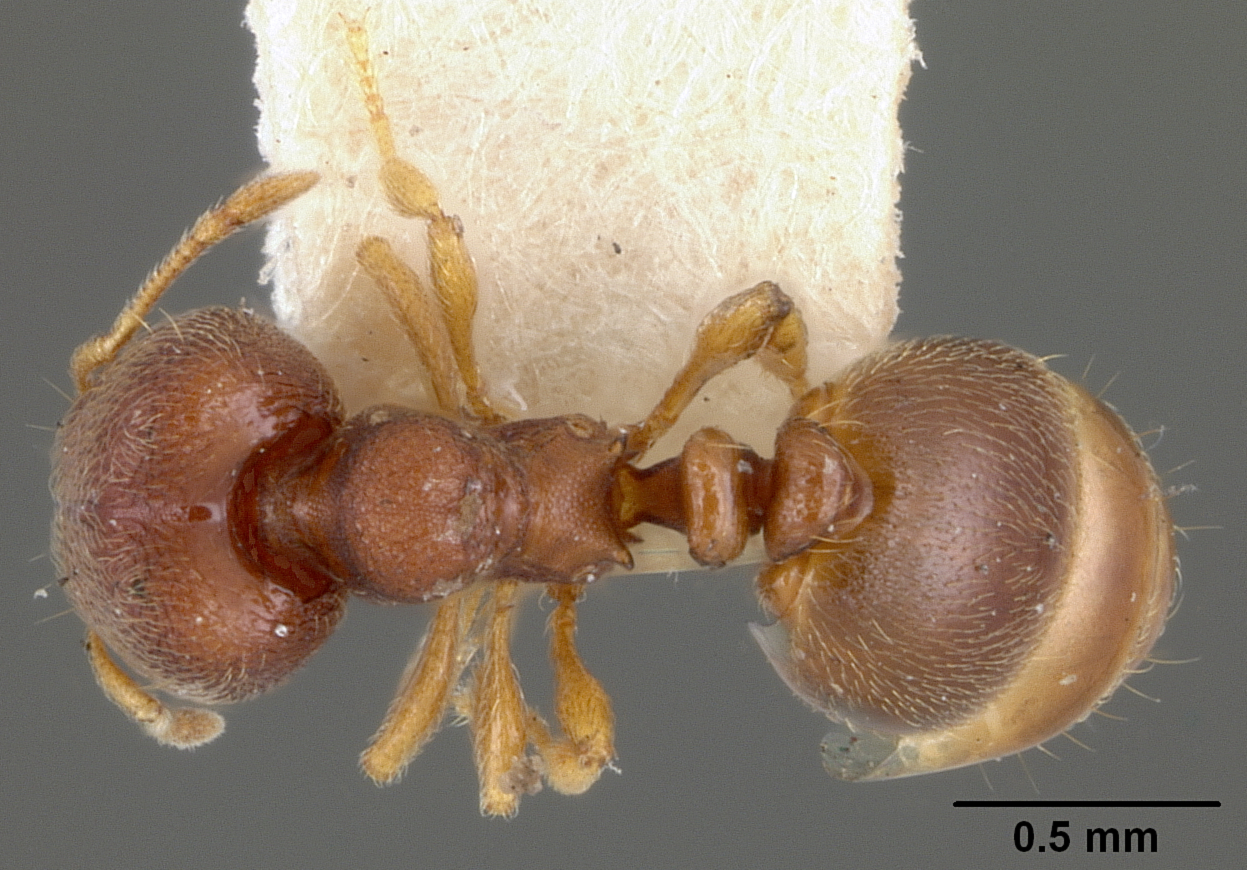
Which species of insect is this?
Oligomyrmex viehmeyeri
